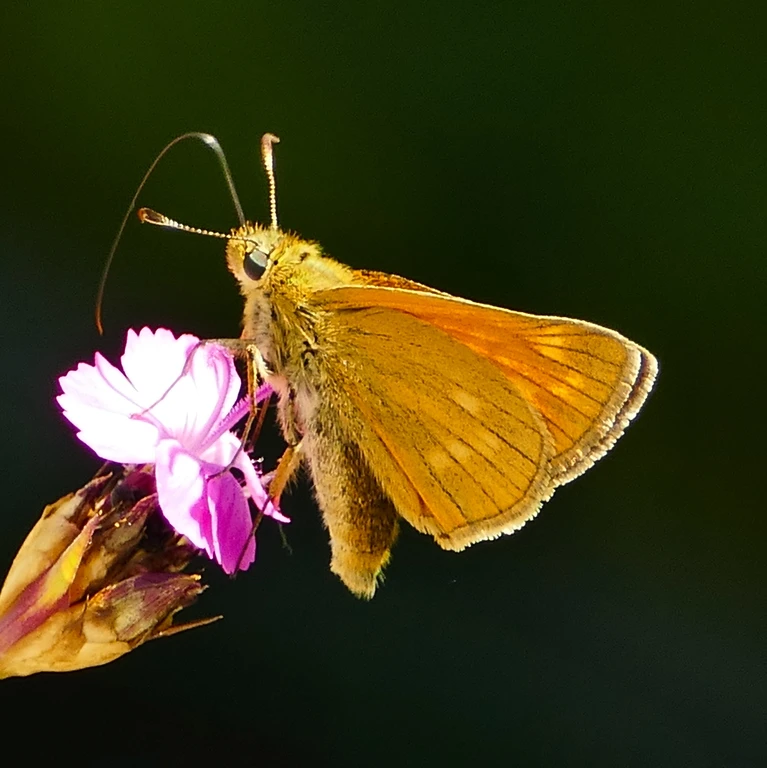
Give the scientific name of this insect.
Ochlodes sylvanus (also Ochlodes venata)
